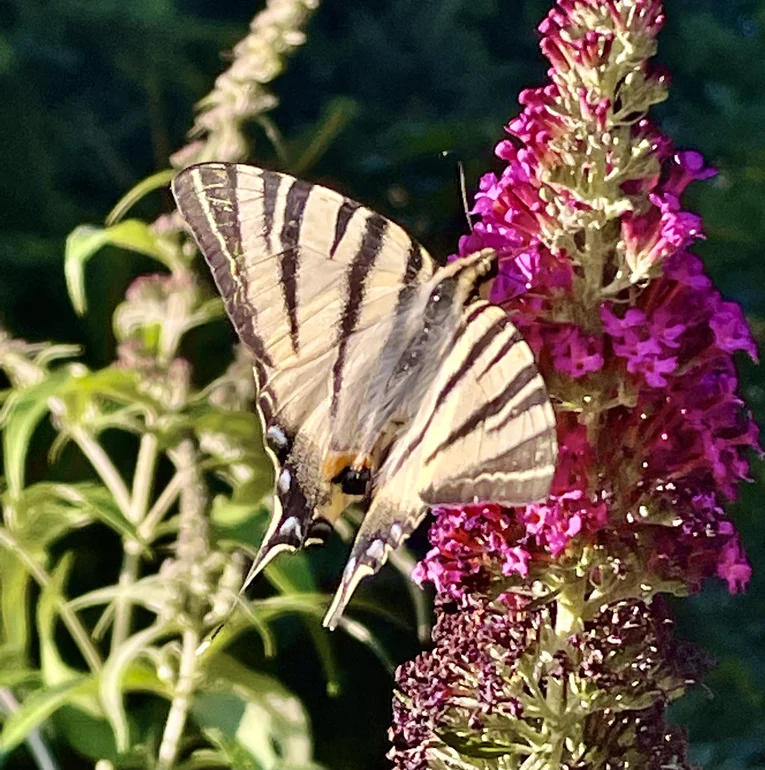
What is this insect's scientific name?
Iphiclides podalirius
